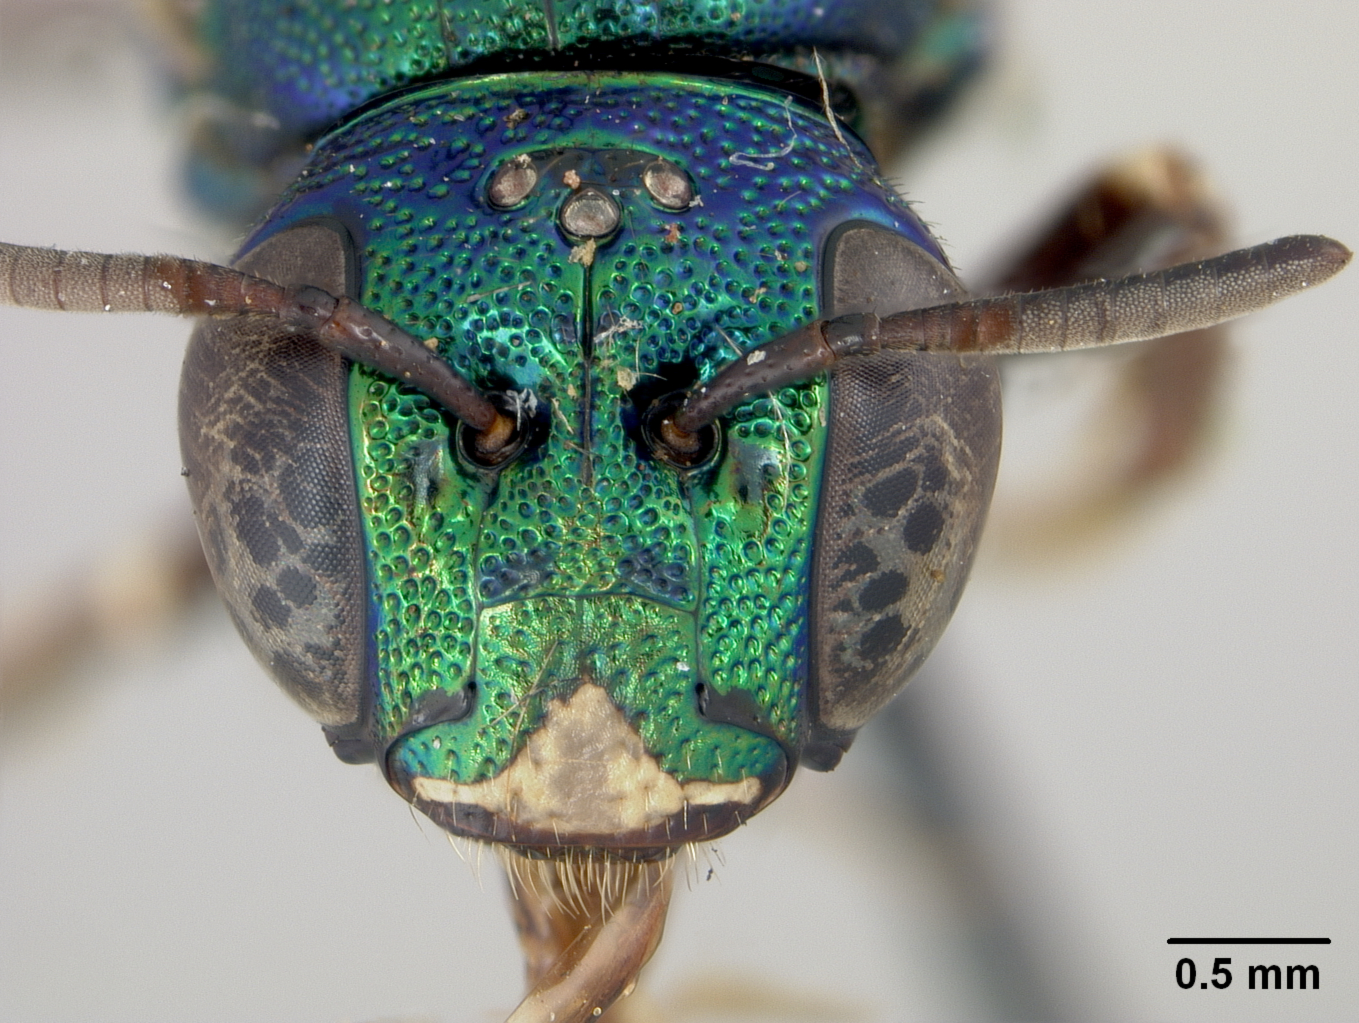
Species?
Ceratina triangulifera
